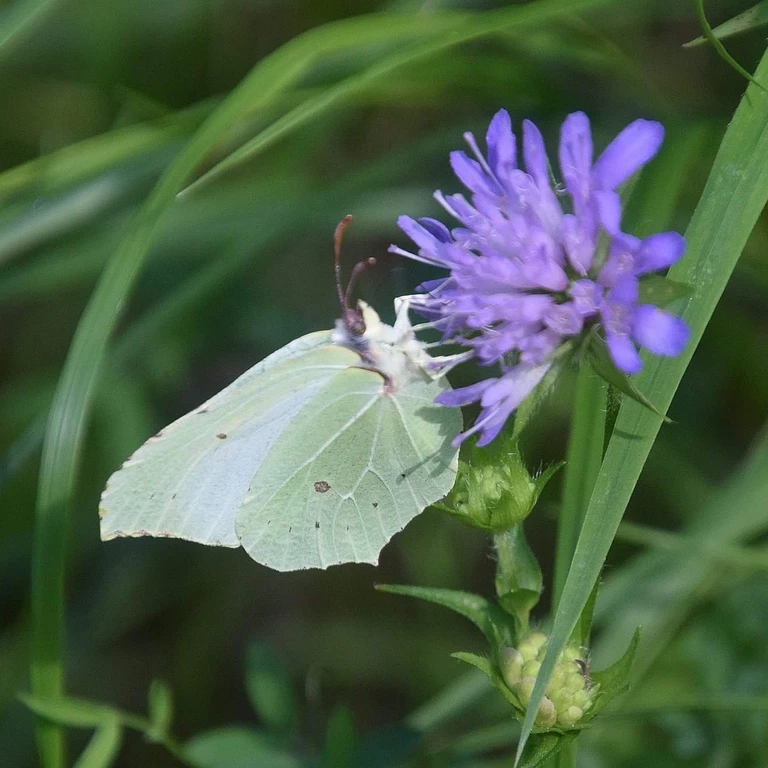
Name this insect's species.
Gonepteryx rhamni
